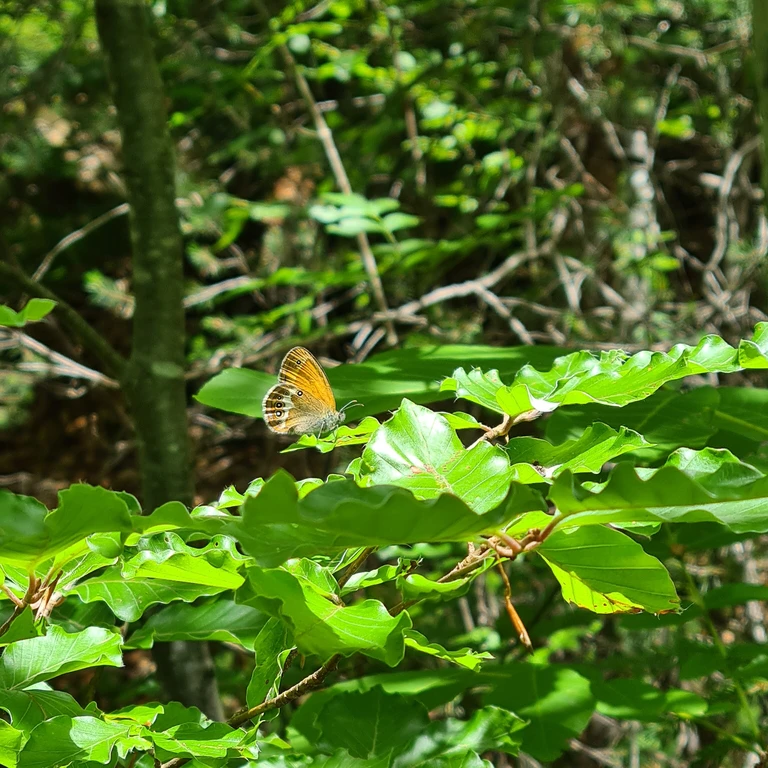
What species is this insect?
Coenonympha arcania
